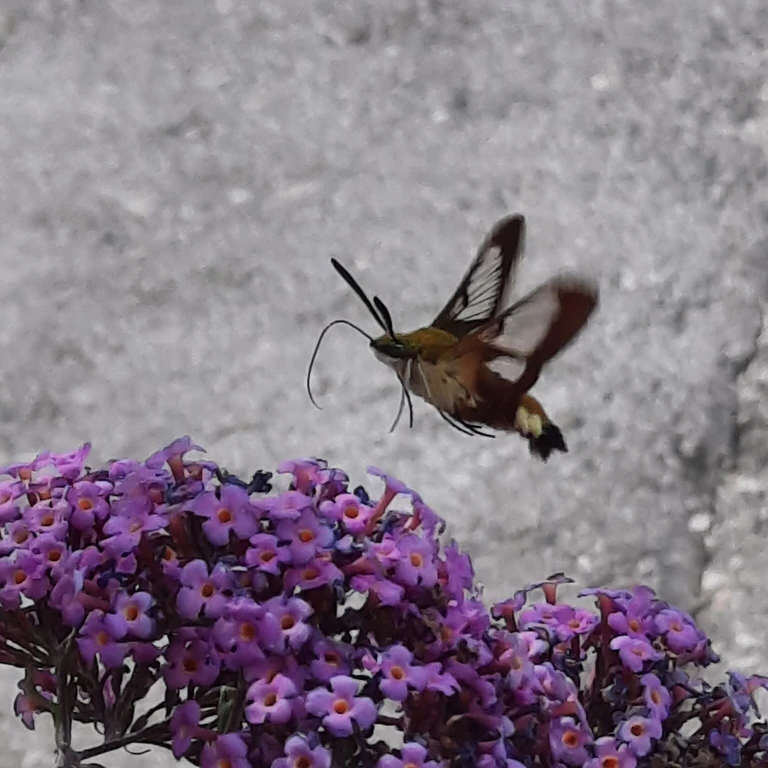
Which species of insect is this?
Hemaris fuciformis
